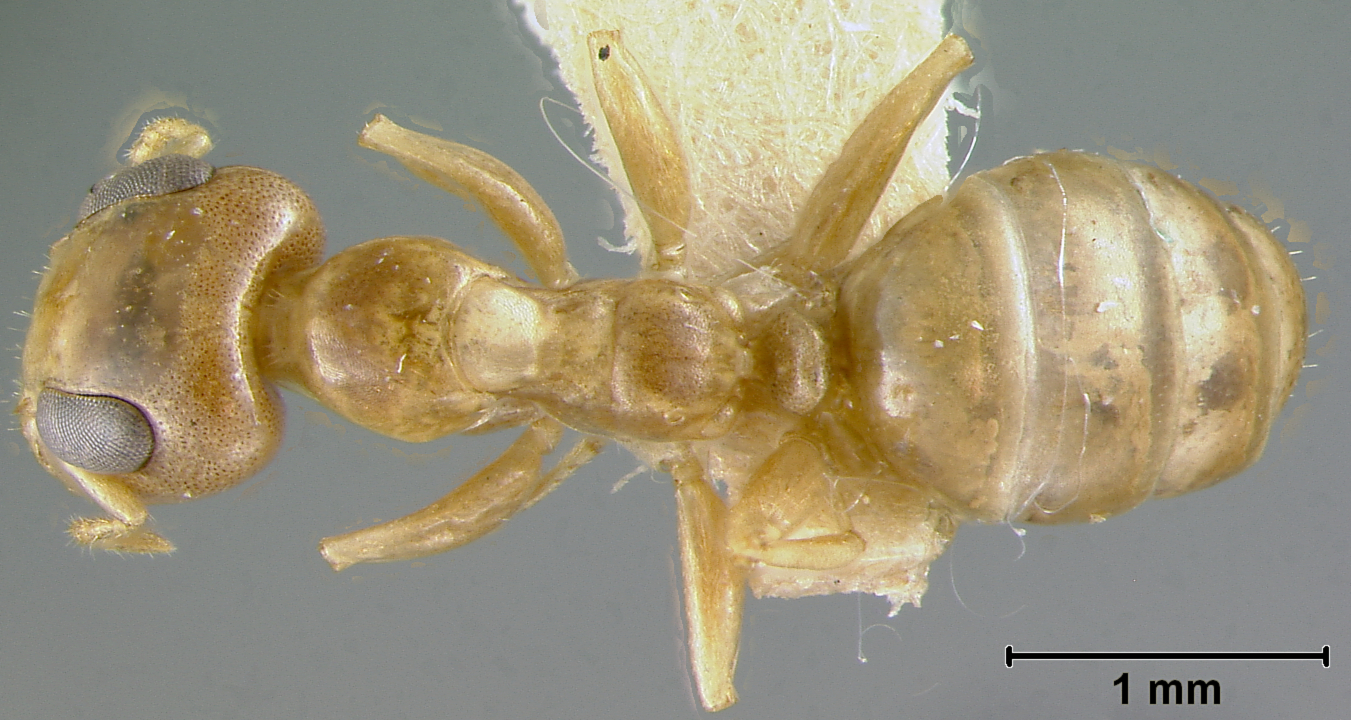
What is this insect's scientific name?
Gesomyrmex luzonensis
